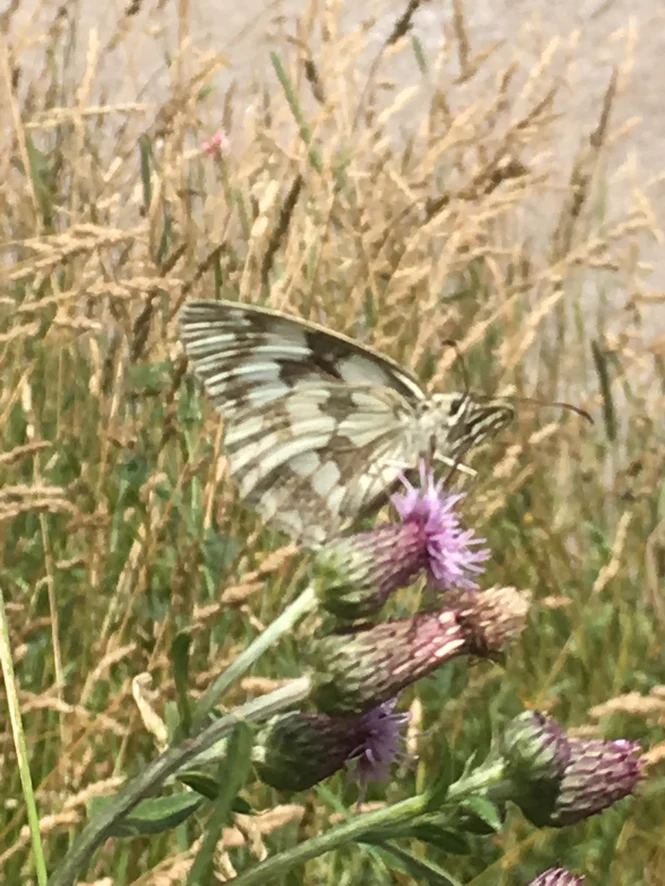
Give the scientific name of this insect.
Melanargia galathea
